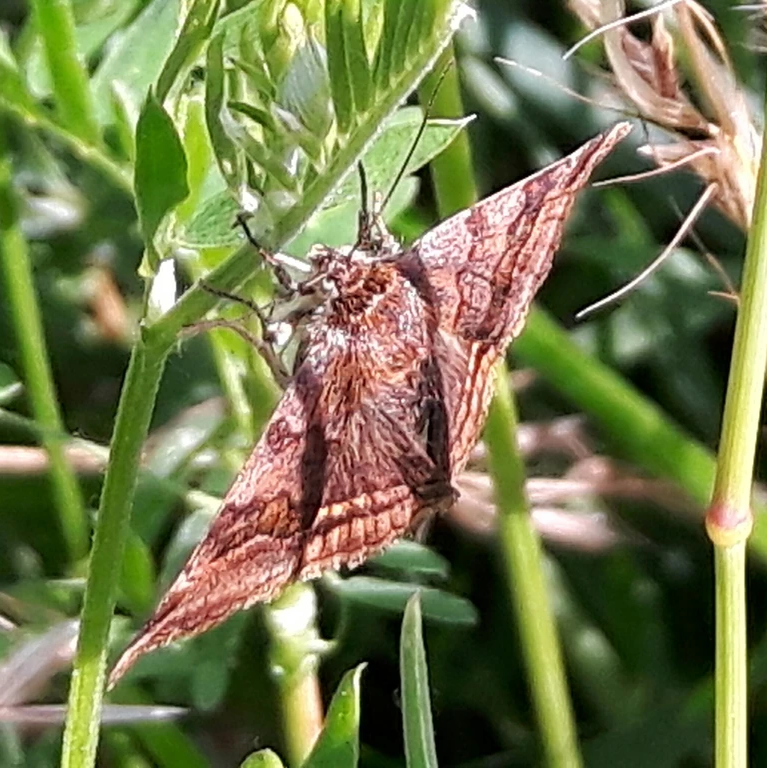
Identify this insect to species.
Euclidia glyphica
